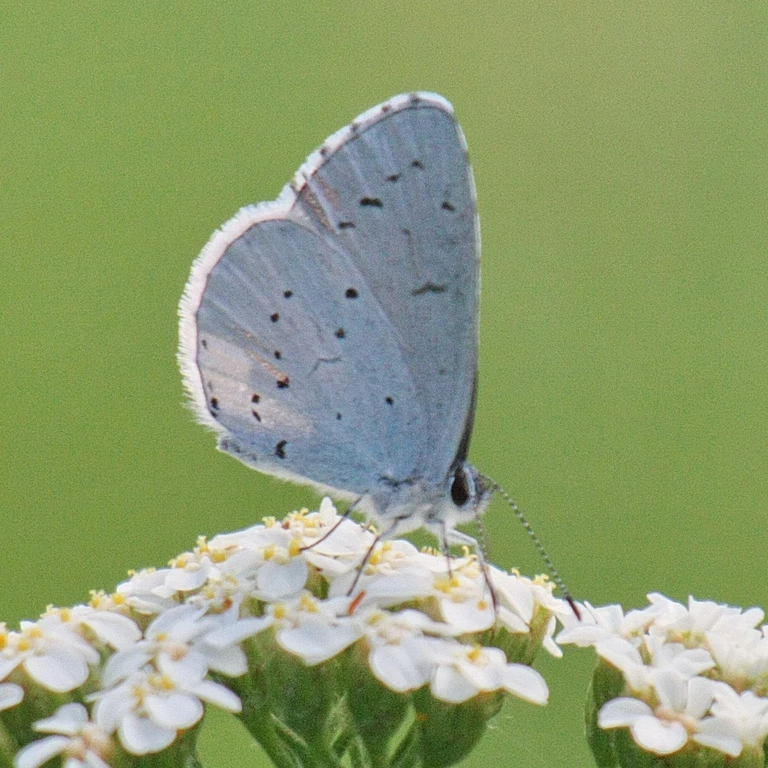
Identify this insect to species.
Celastrina argiolus
